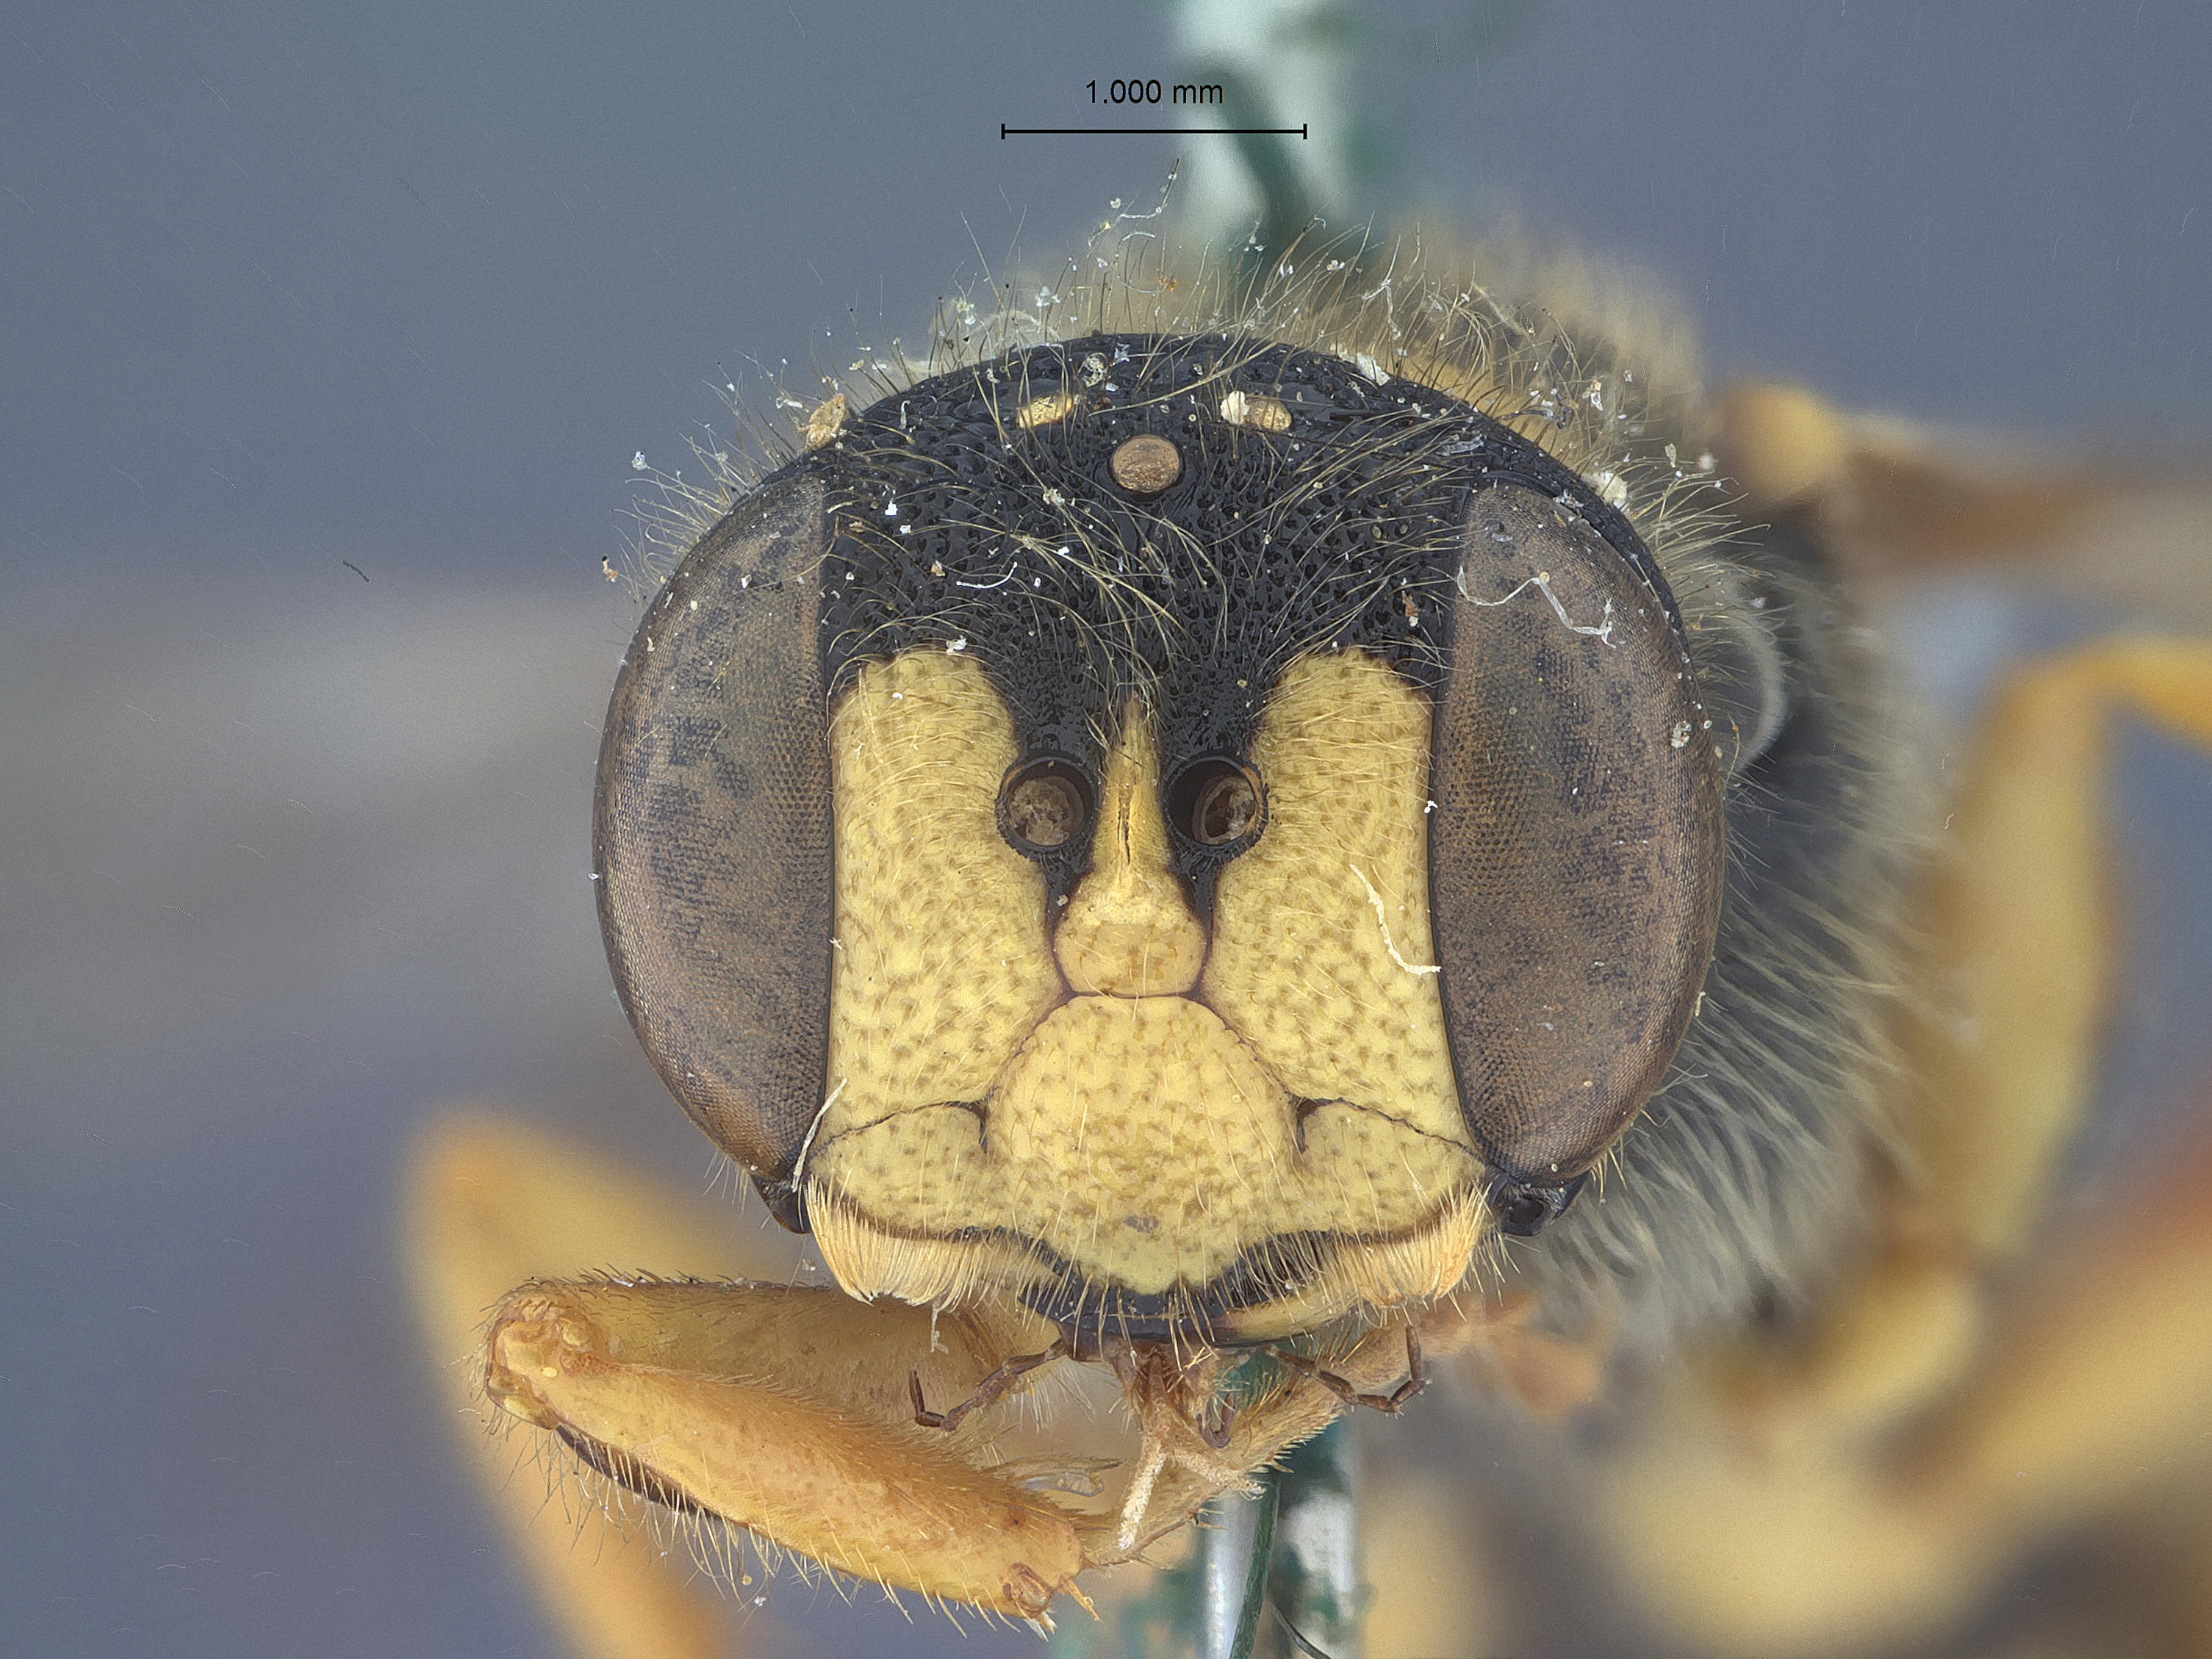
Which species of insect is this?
Cerceris rhois
